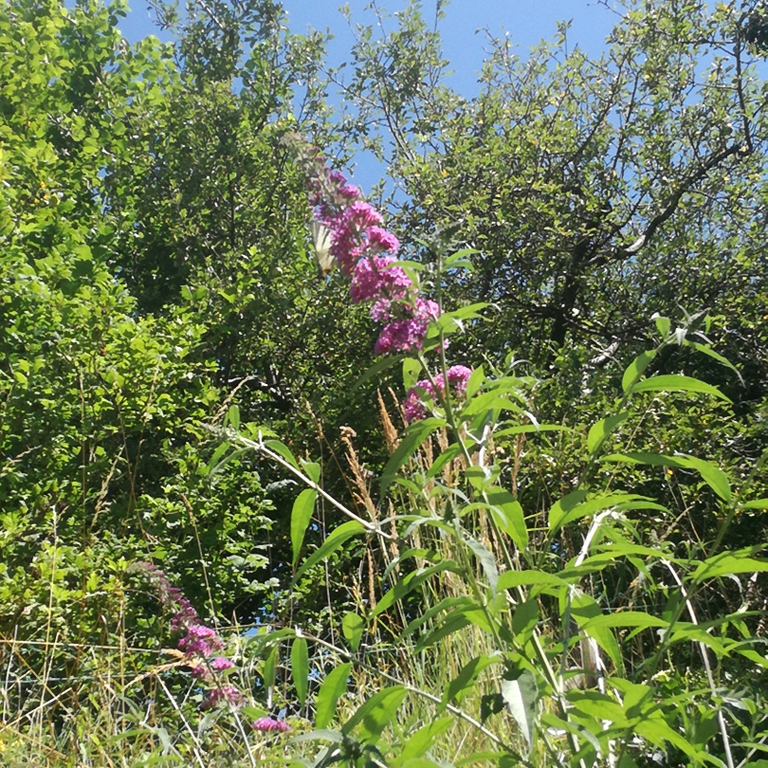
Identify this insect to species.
Iphiclides podalirius
